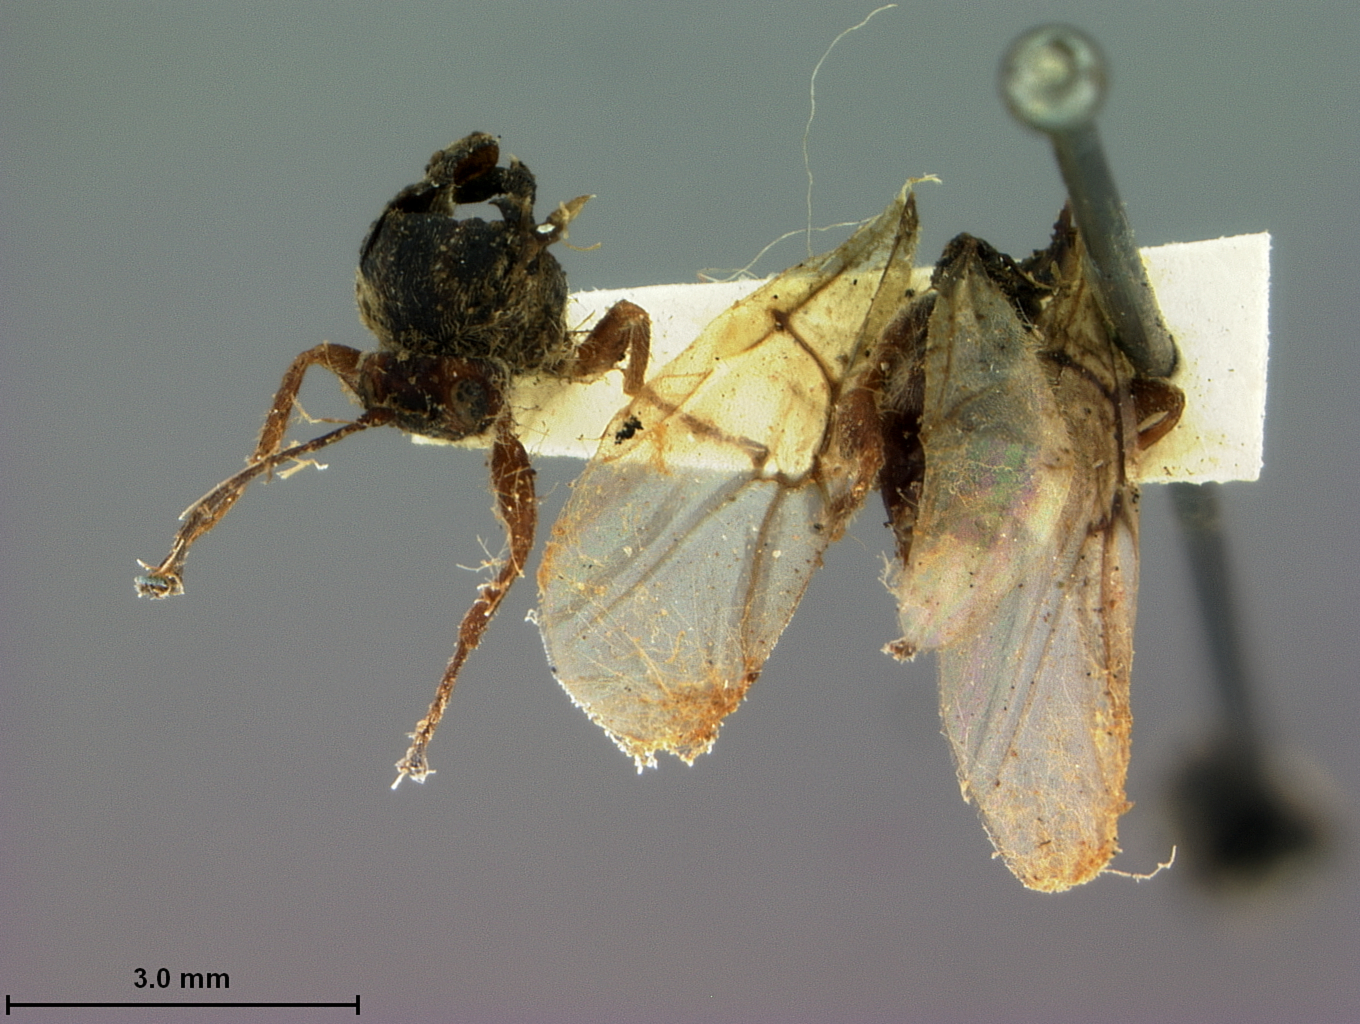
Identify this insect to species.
Callaspidia quercus-globulus
